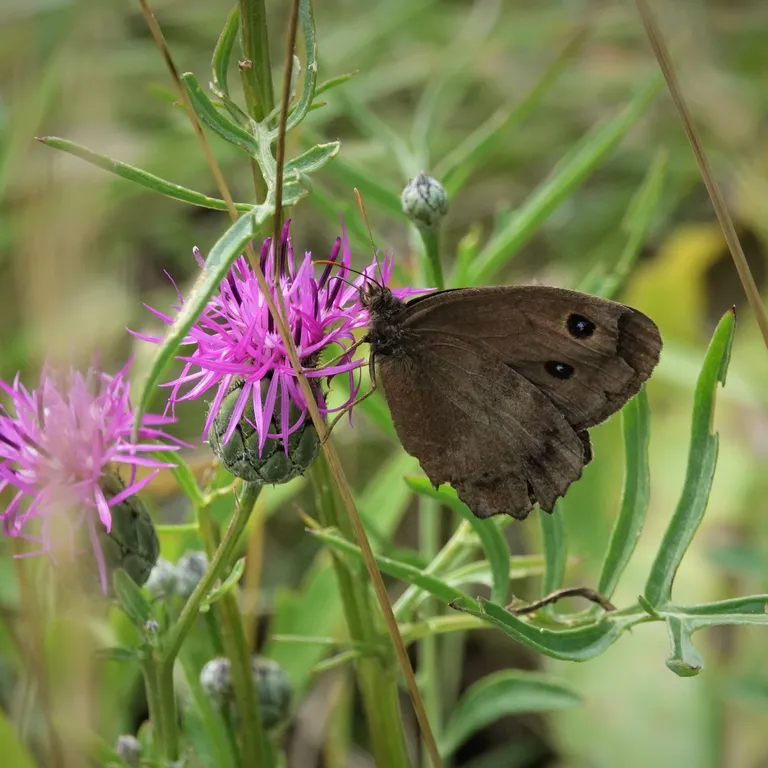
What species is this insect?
Minois dryas
